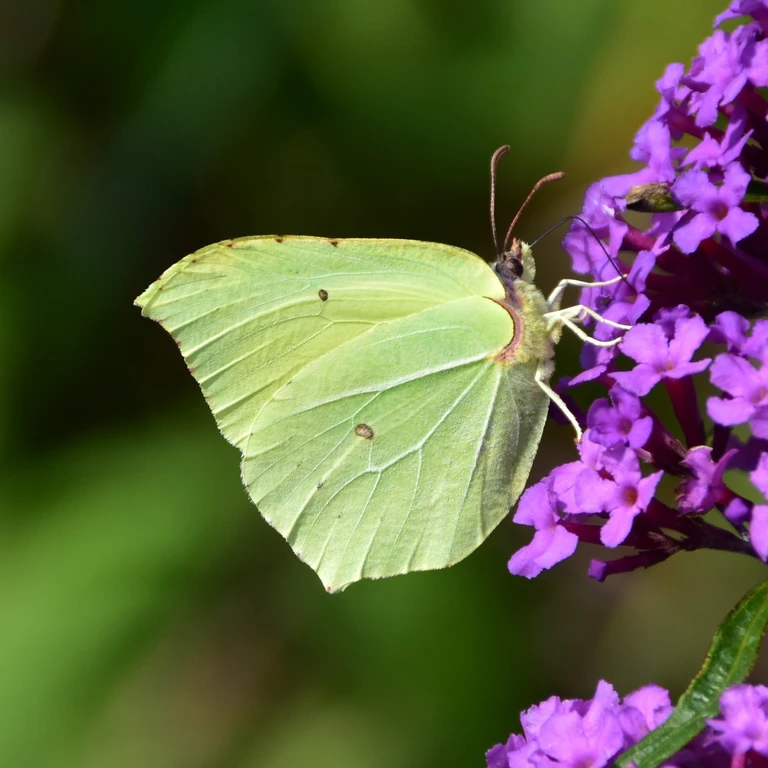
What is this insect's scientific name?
Gonepteryx rhamni
